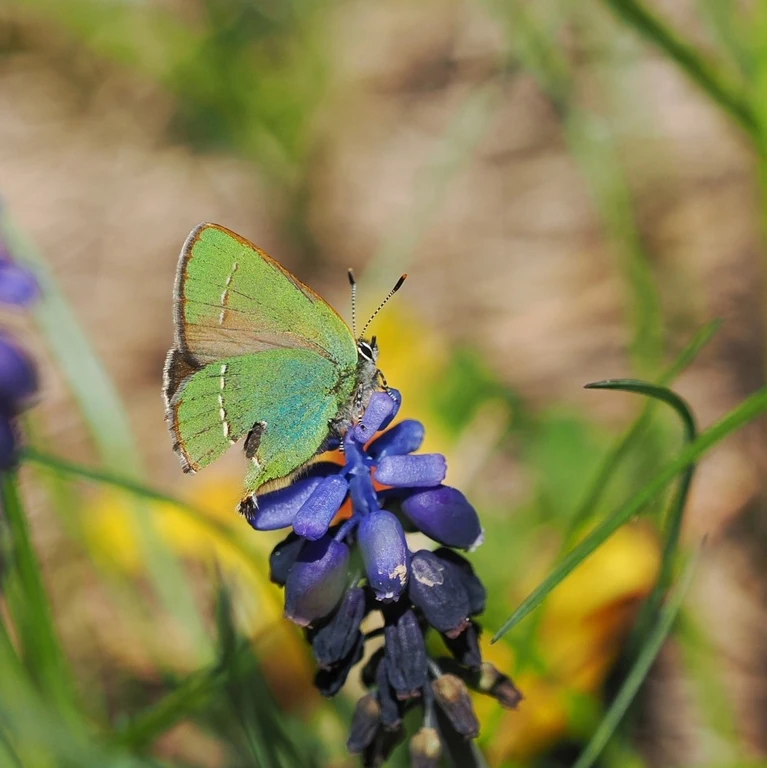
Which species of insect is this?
Callophrys rubi
